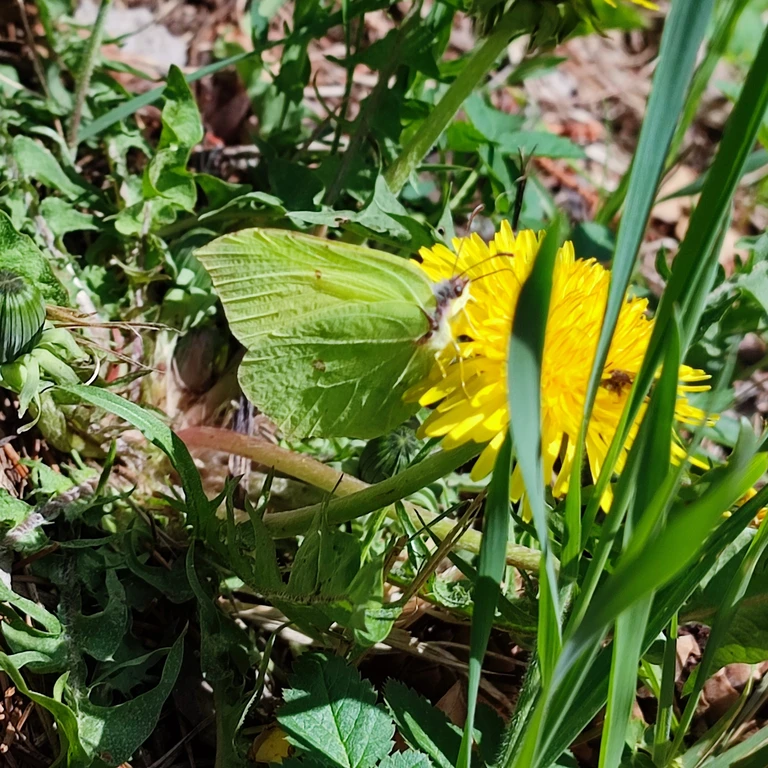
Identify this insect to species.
Gonepteryx rhamni
